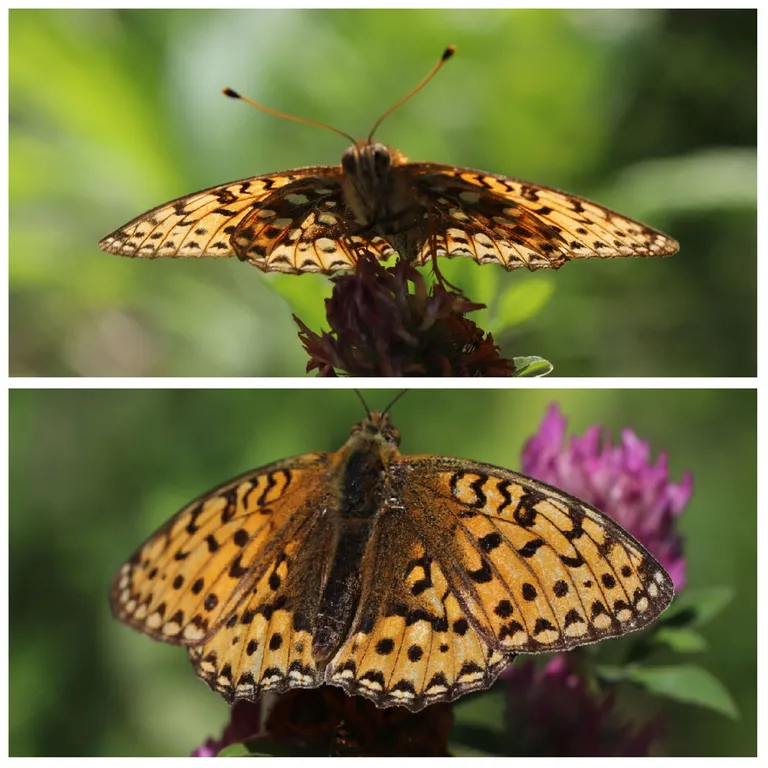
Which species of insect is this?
Speyeria aglaja
